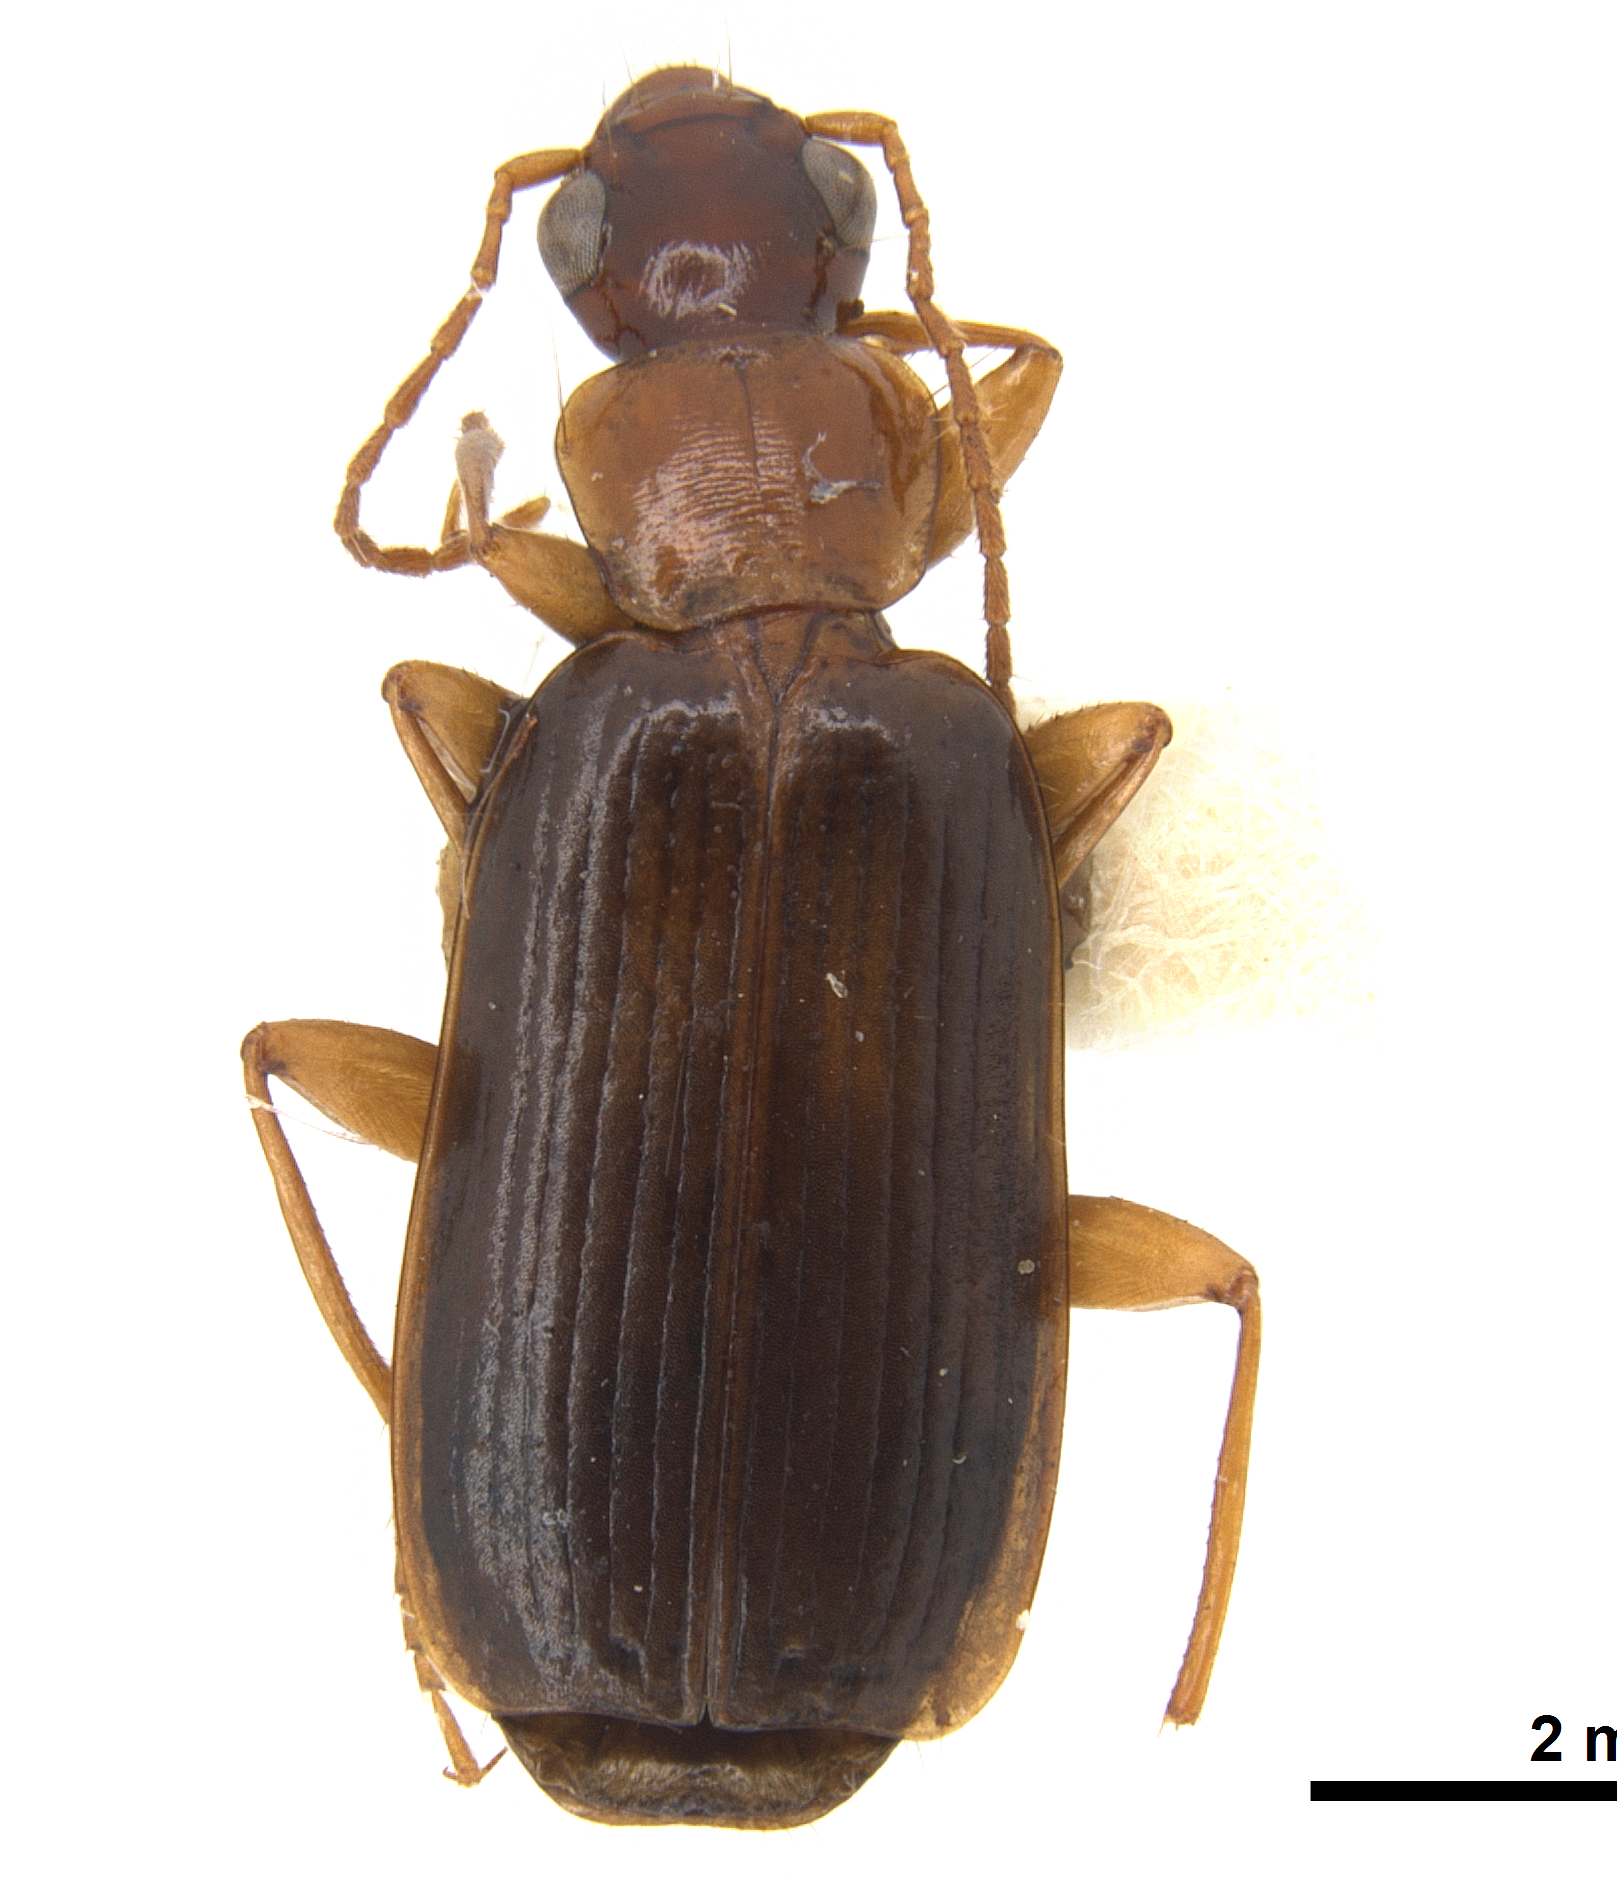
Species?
Dromius angustus
